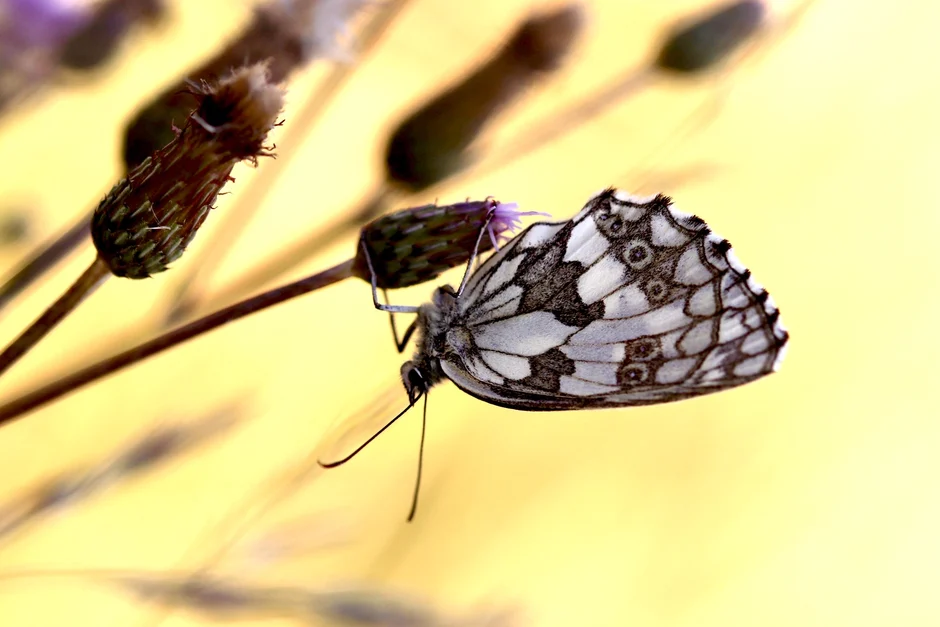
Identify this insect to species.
Melanargia galathea
